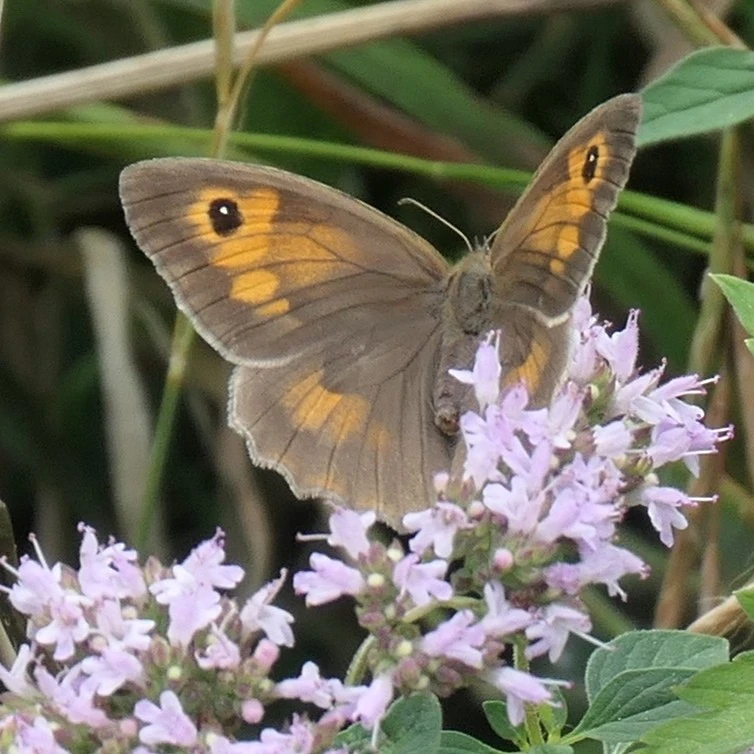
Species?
Maniola jurtina
